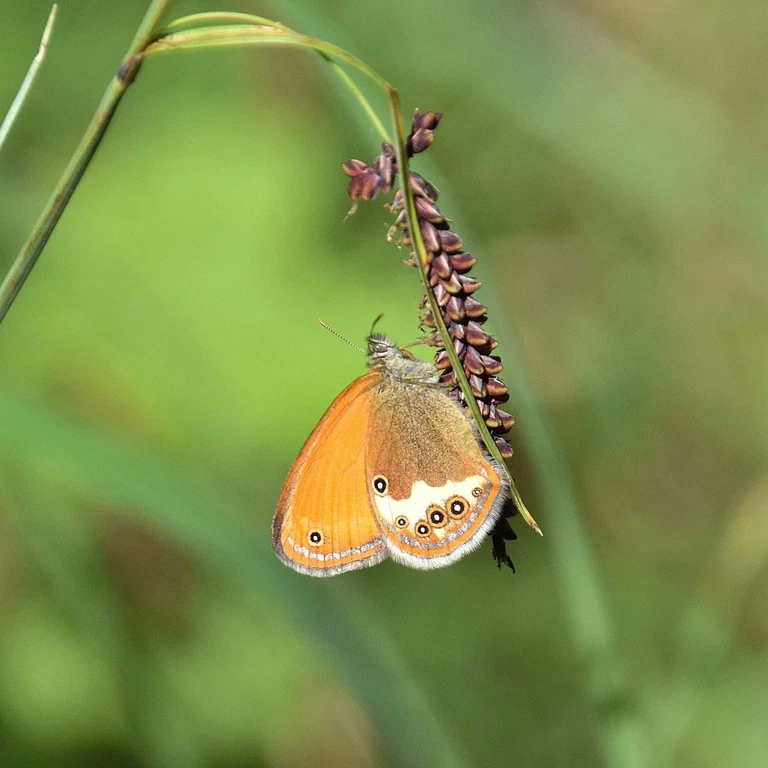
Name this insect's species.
Coenonympha arcania
